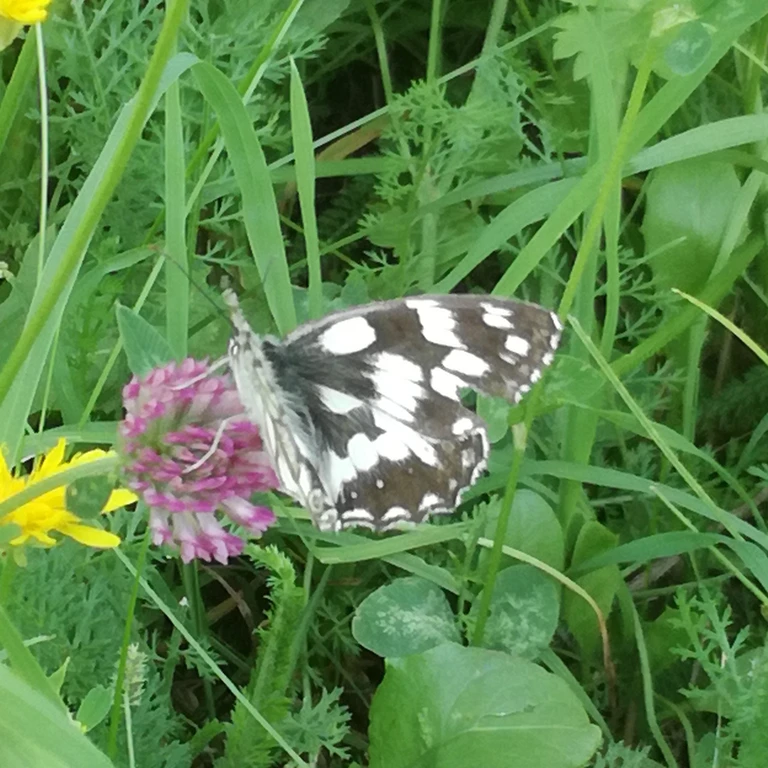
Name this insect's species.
Melanargia galathea
